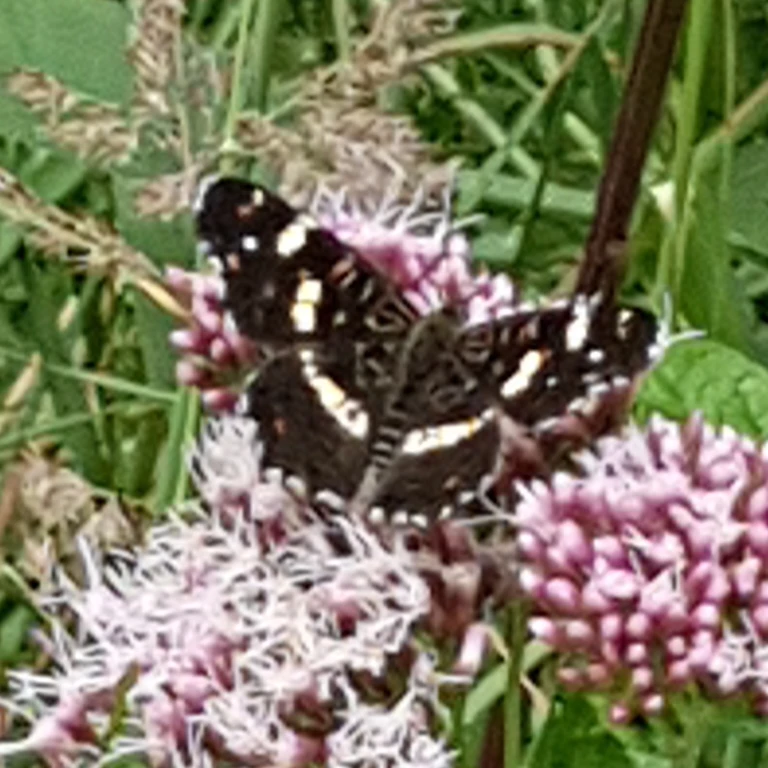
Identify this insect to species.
Araschnia levana
